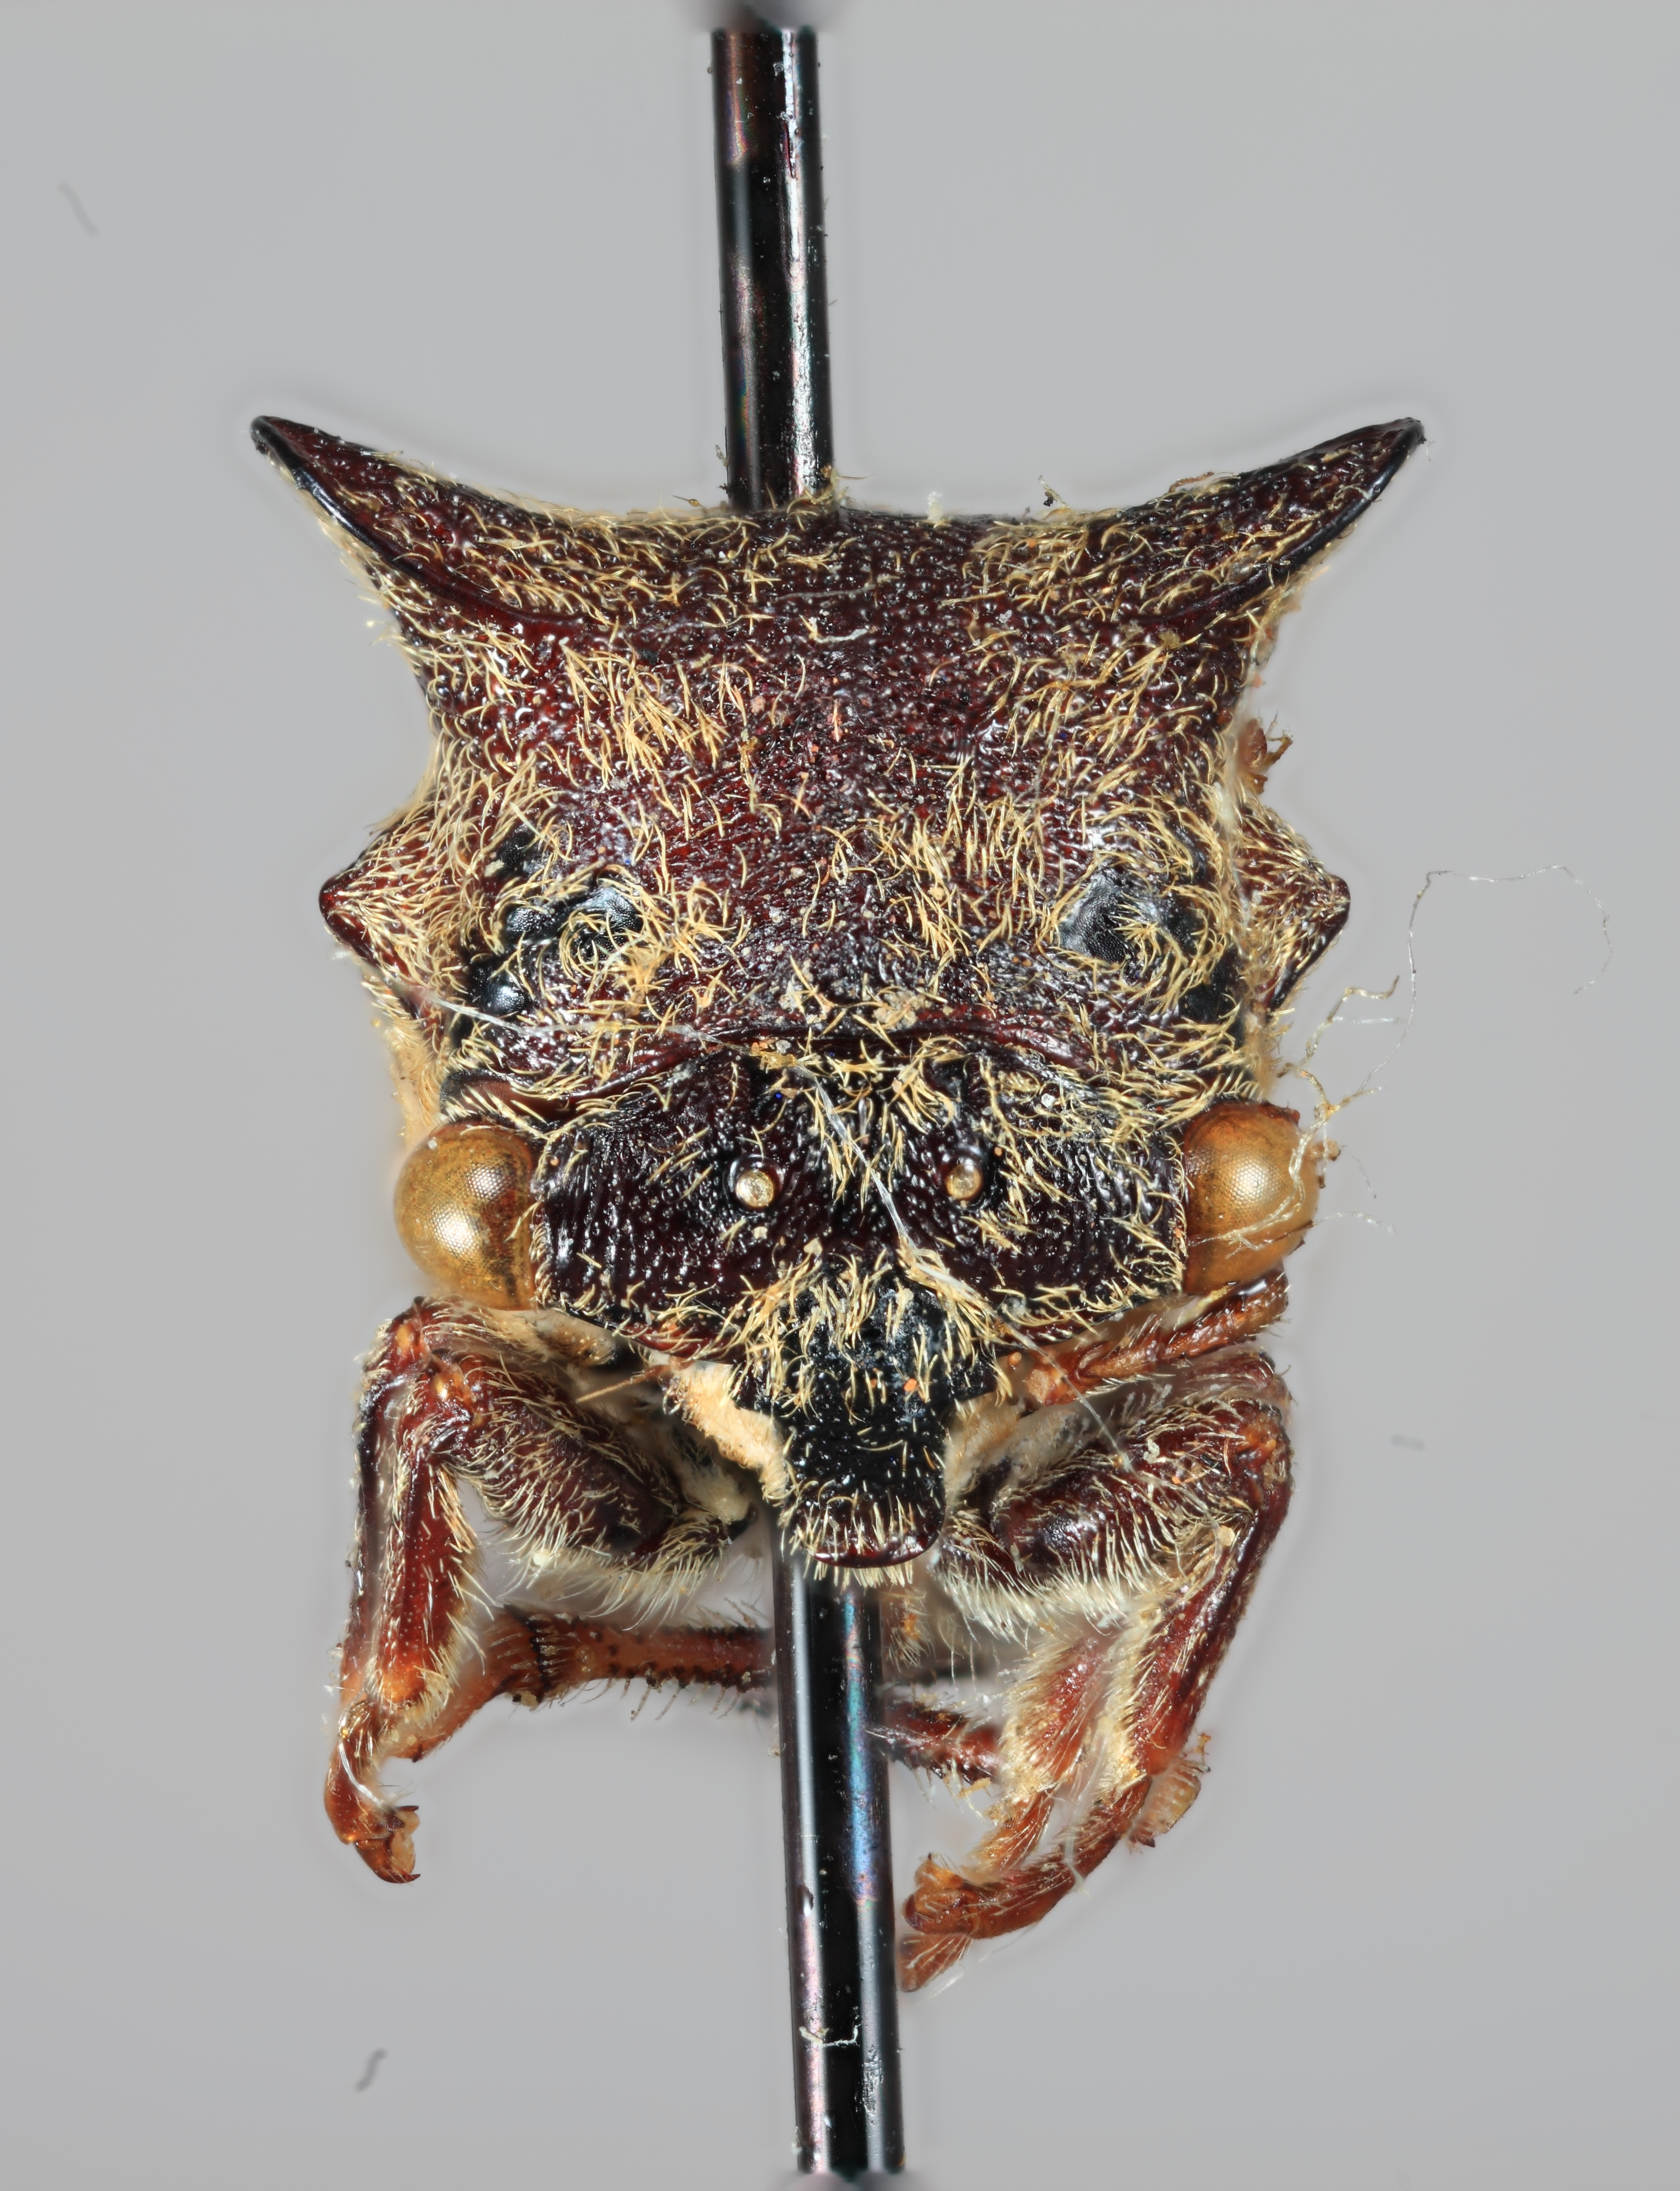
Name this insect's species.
Otinotus pilosus
